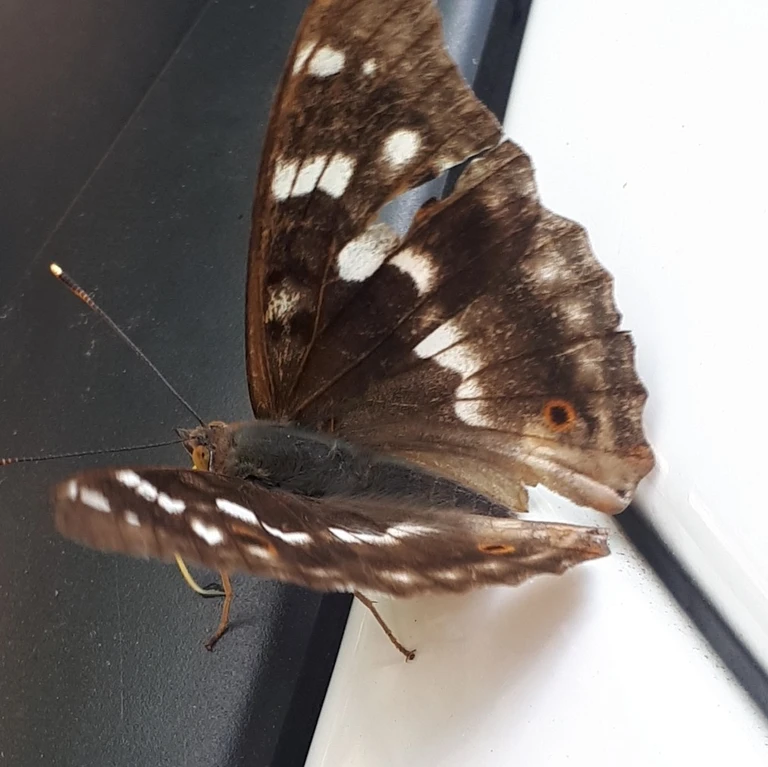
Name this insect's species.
Apatura ilia
